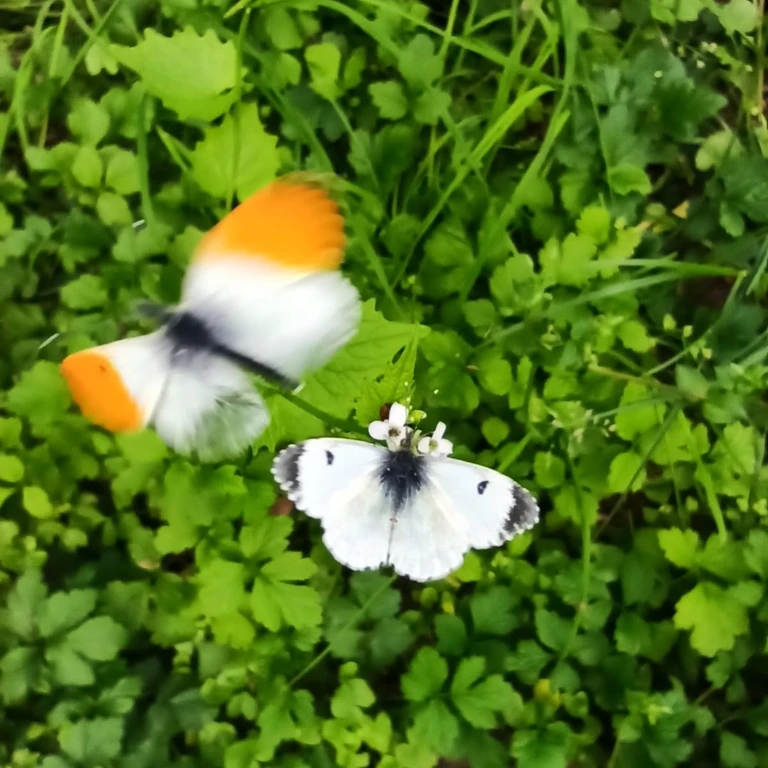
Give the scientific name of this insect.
Anthocharis cardamines
